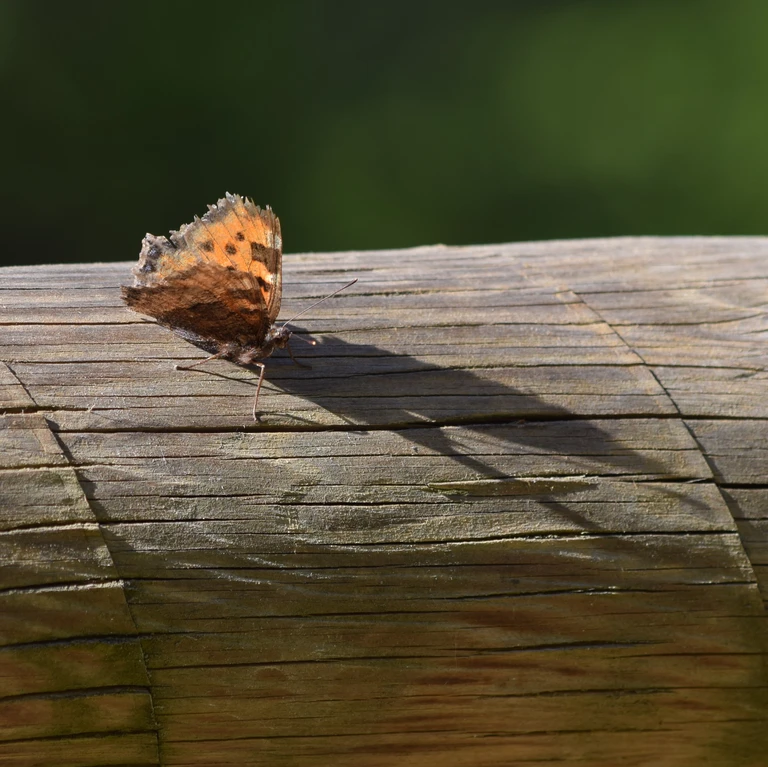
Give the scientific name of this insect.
Nymphalis polychloros
